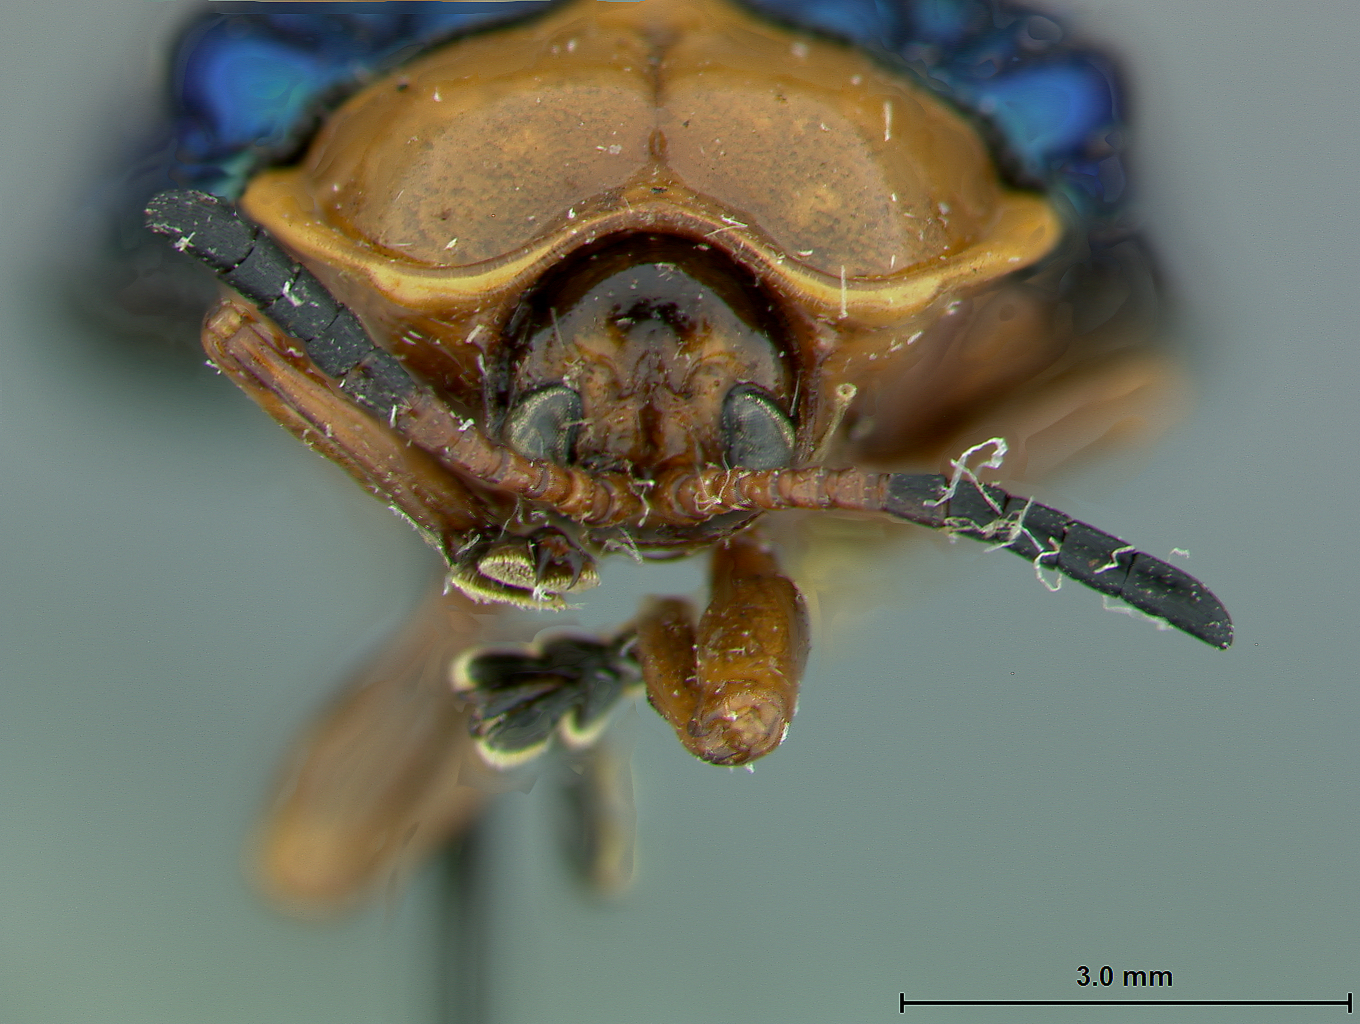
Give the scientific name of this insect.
Calopedla leayana
